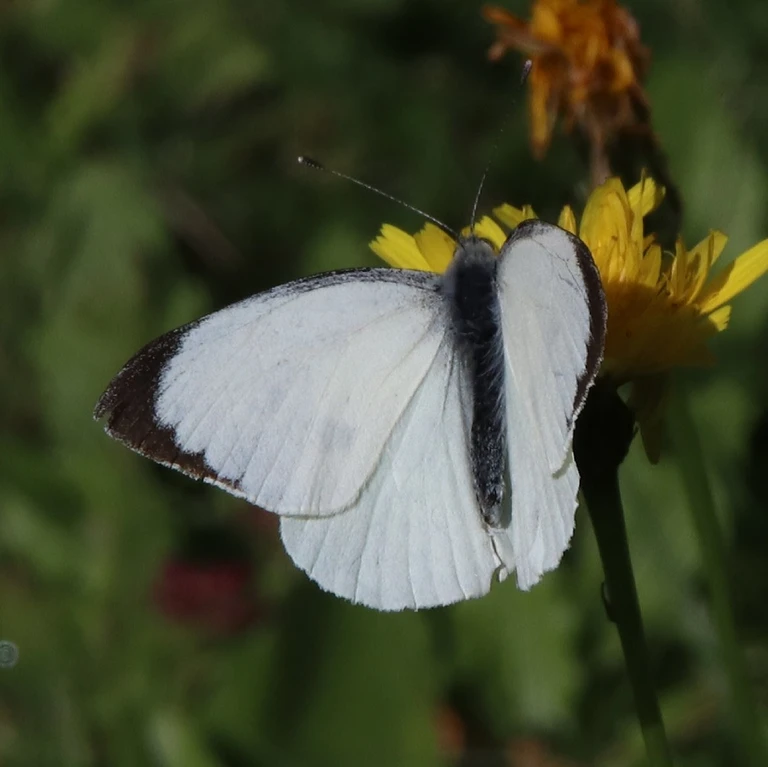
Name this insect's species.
Pieris brassicae
